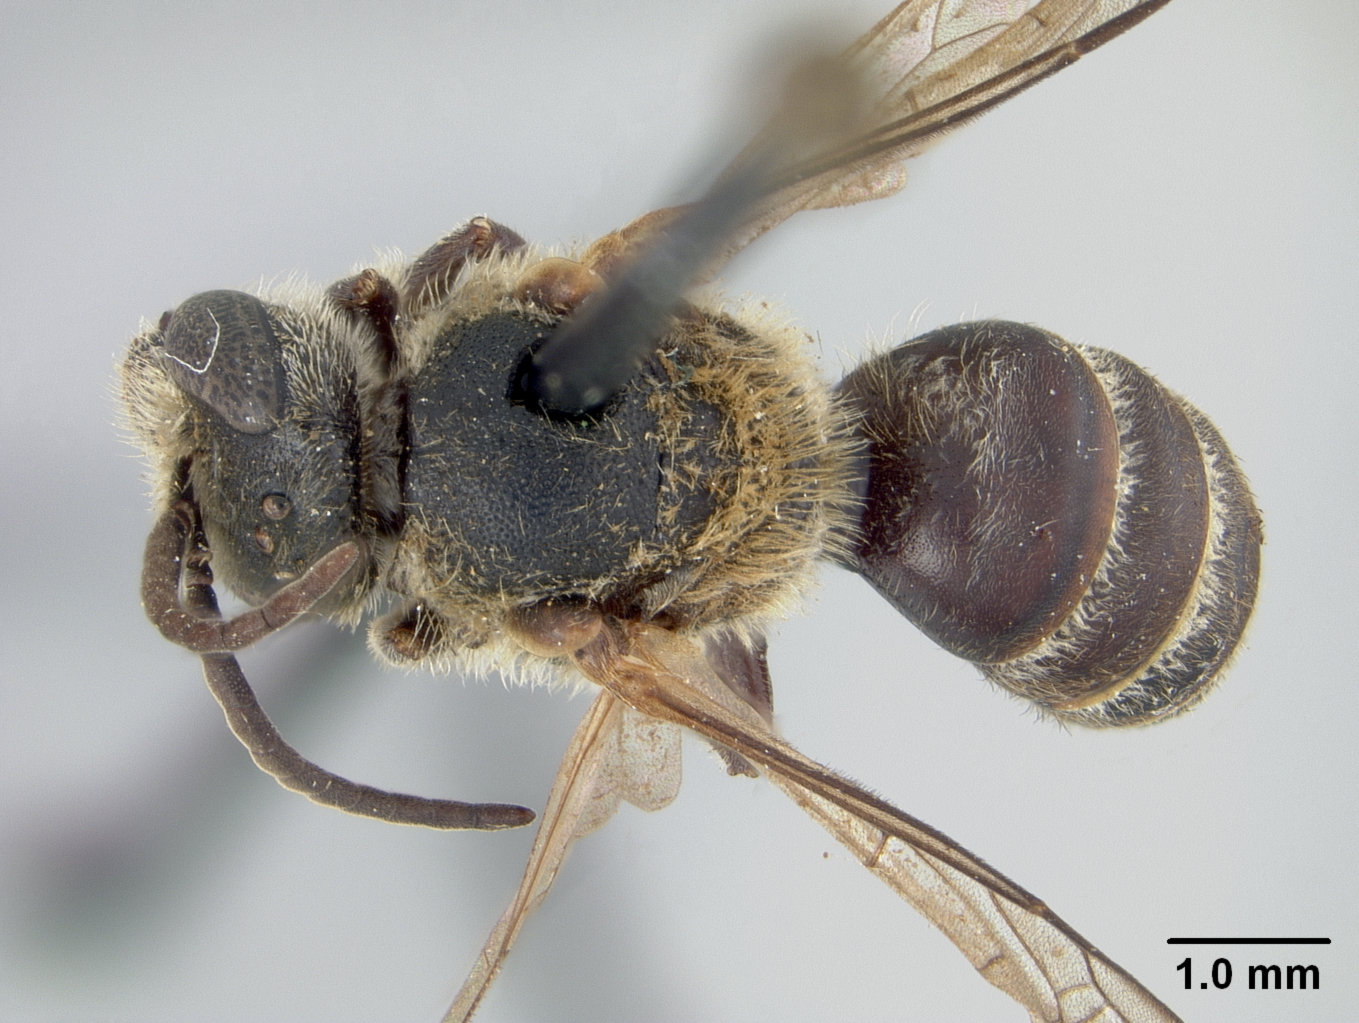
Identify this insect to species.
Halictus horishensis
